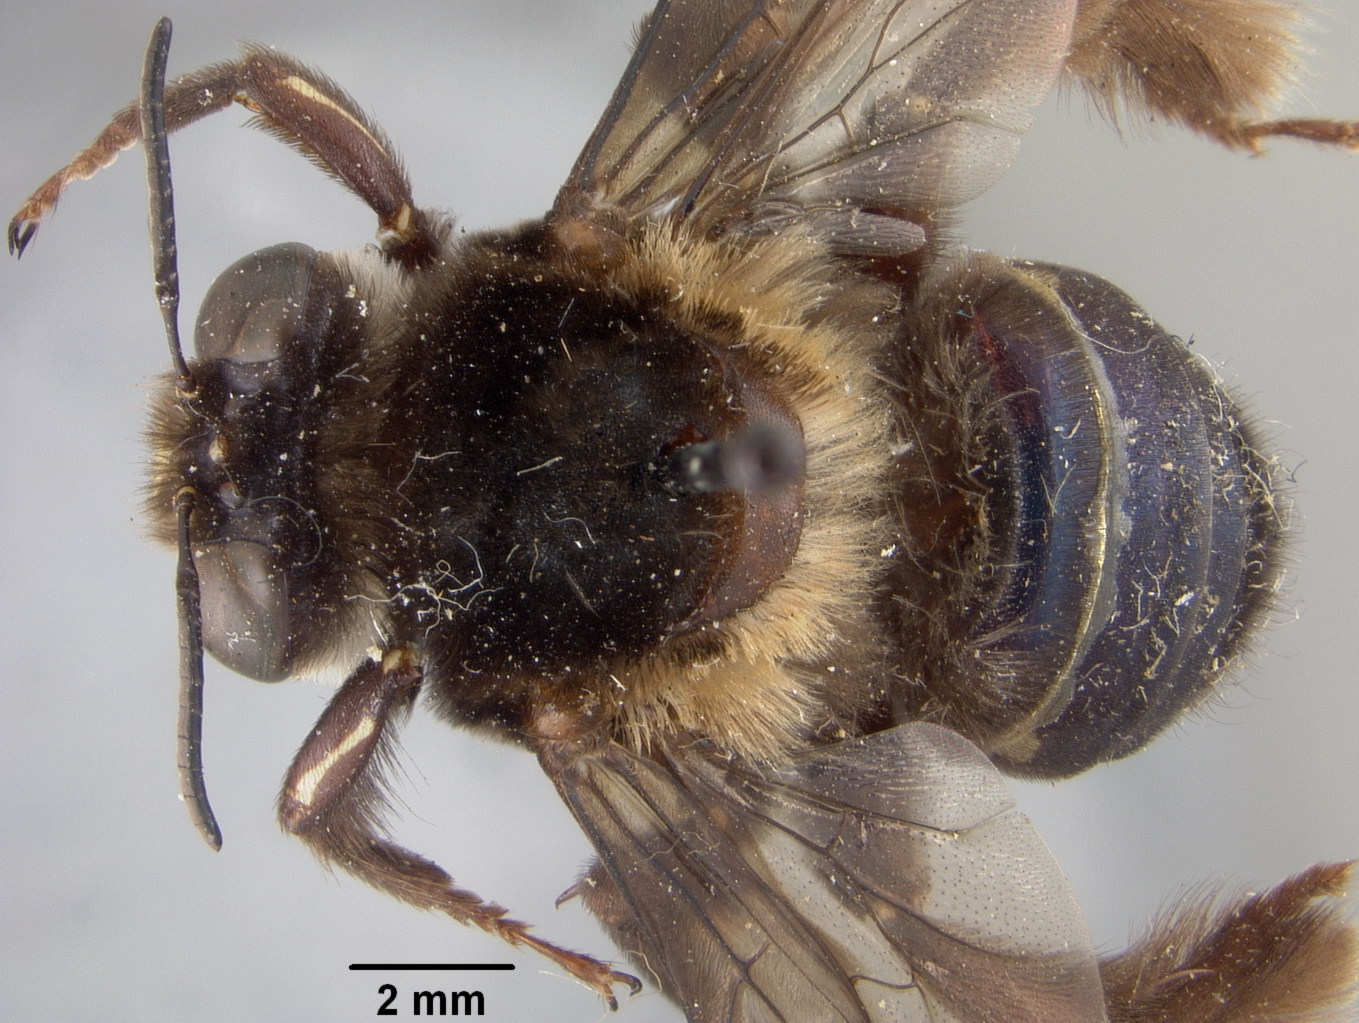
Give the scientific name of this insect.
Centris elegans
